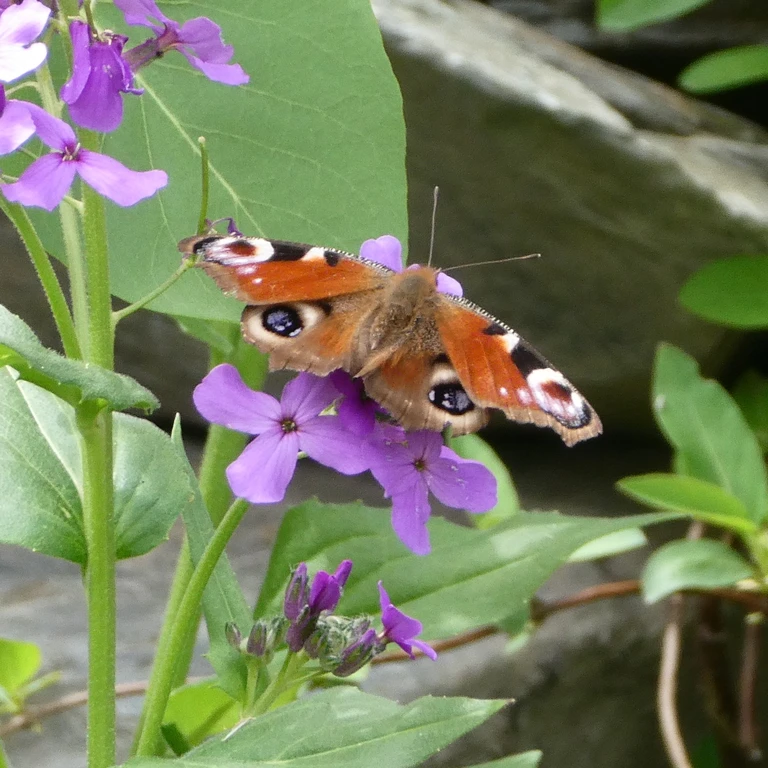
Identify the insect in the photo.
Aglais io
